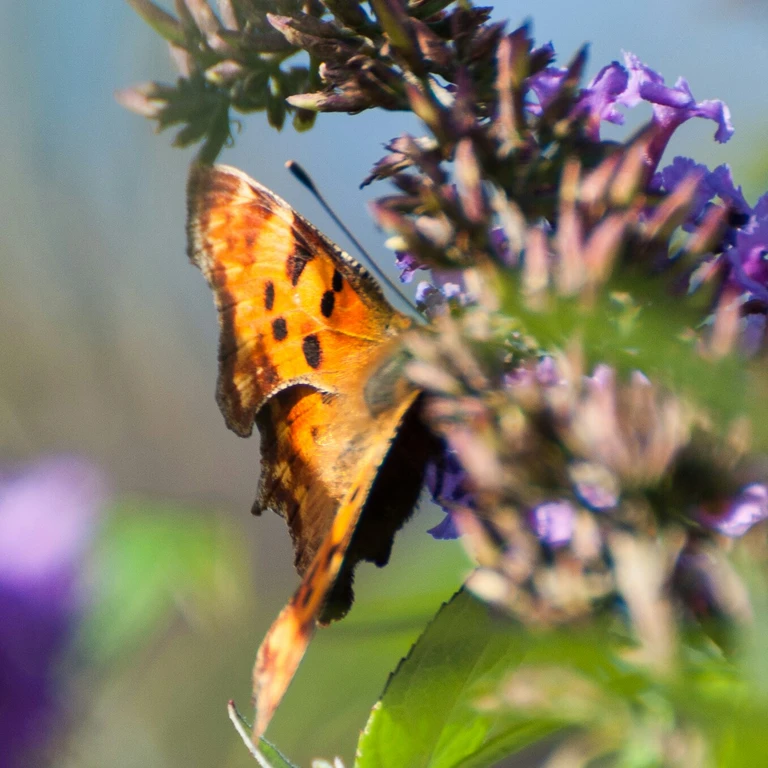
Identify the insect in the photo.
Polygonia c-album
